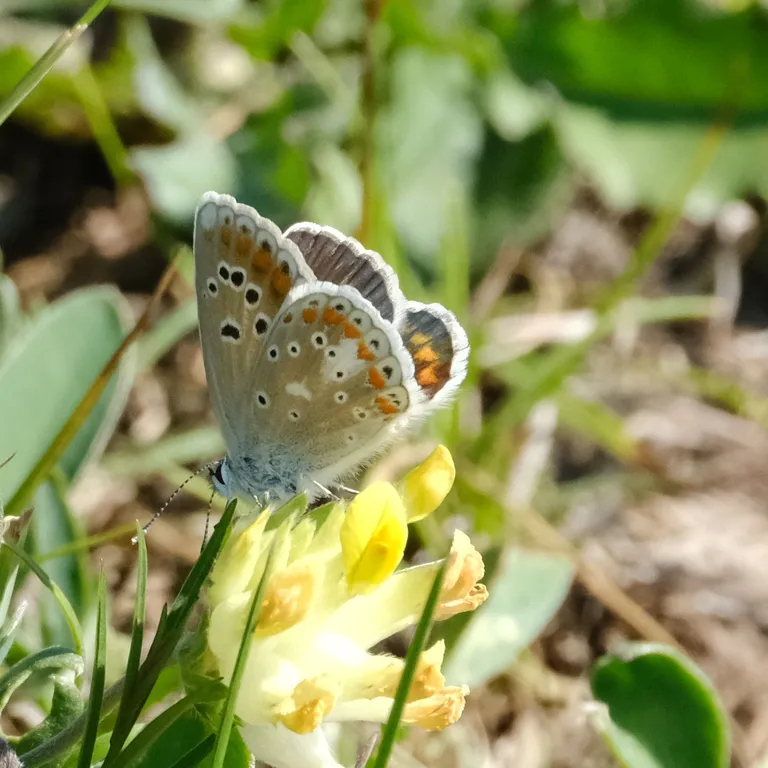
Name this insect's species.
Polyommatus dorylas
